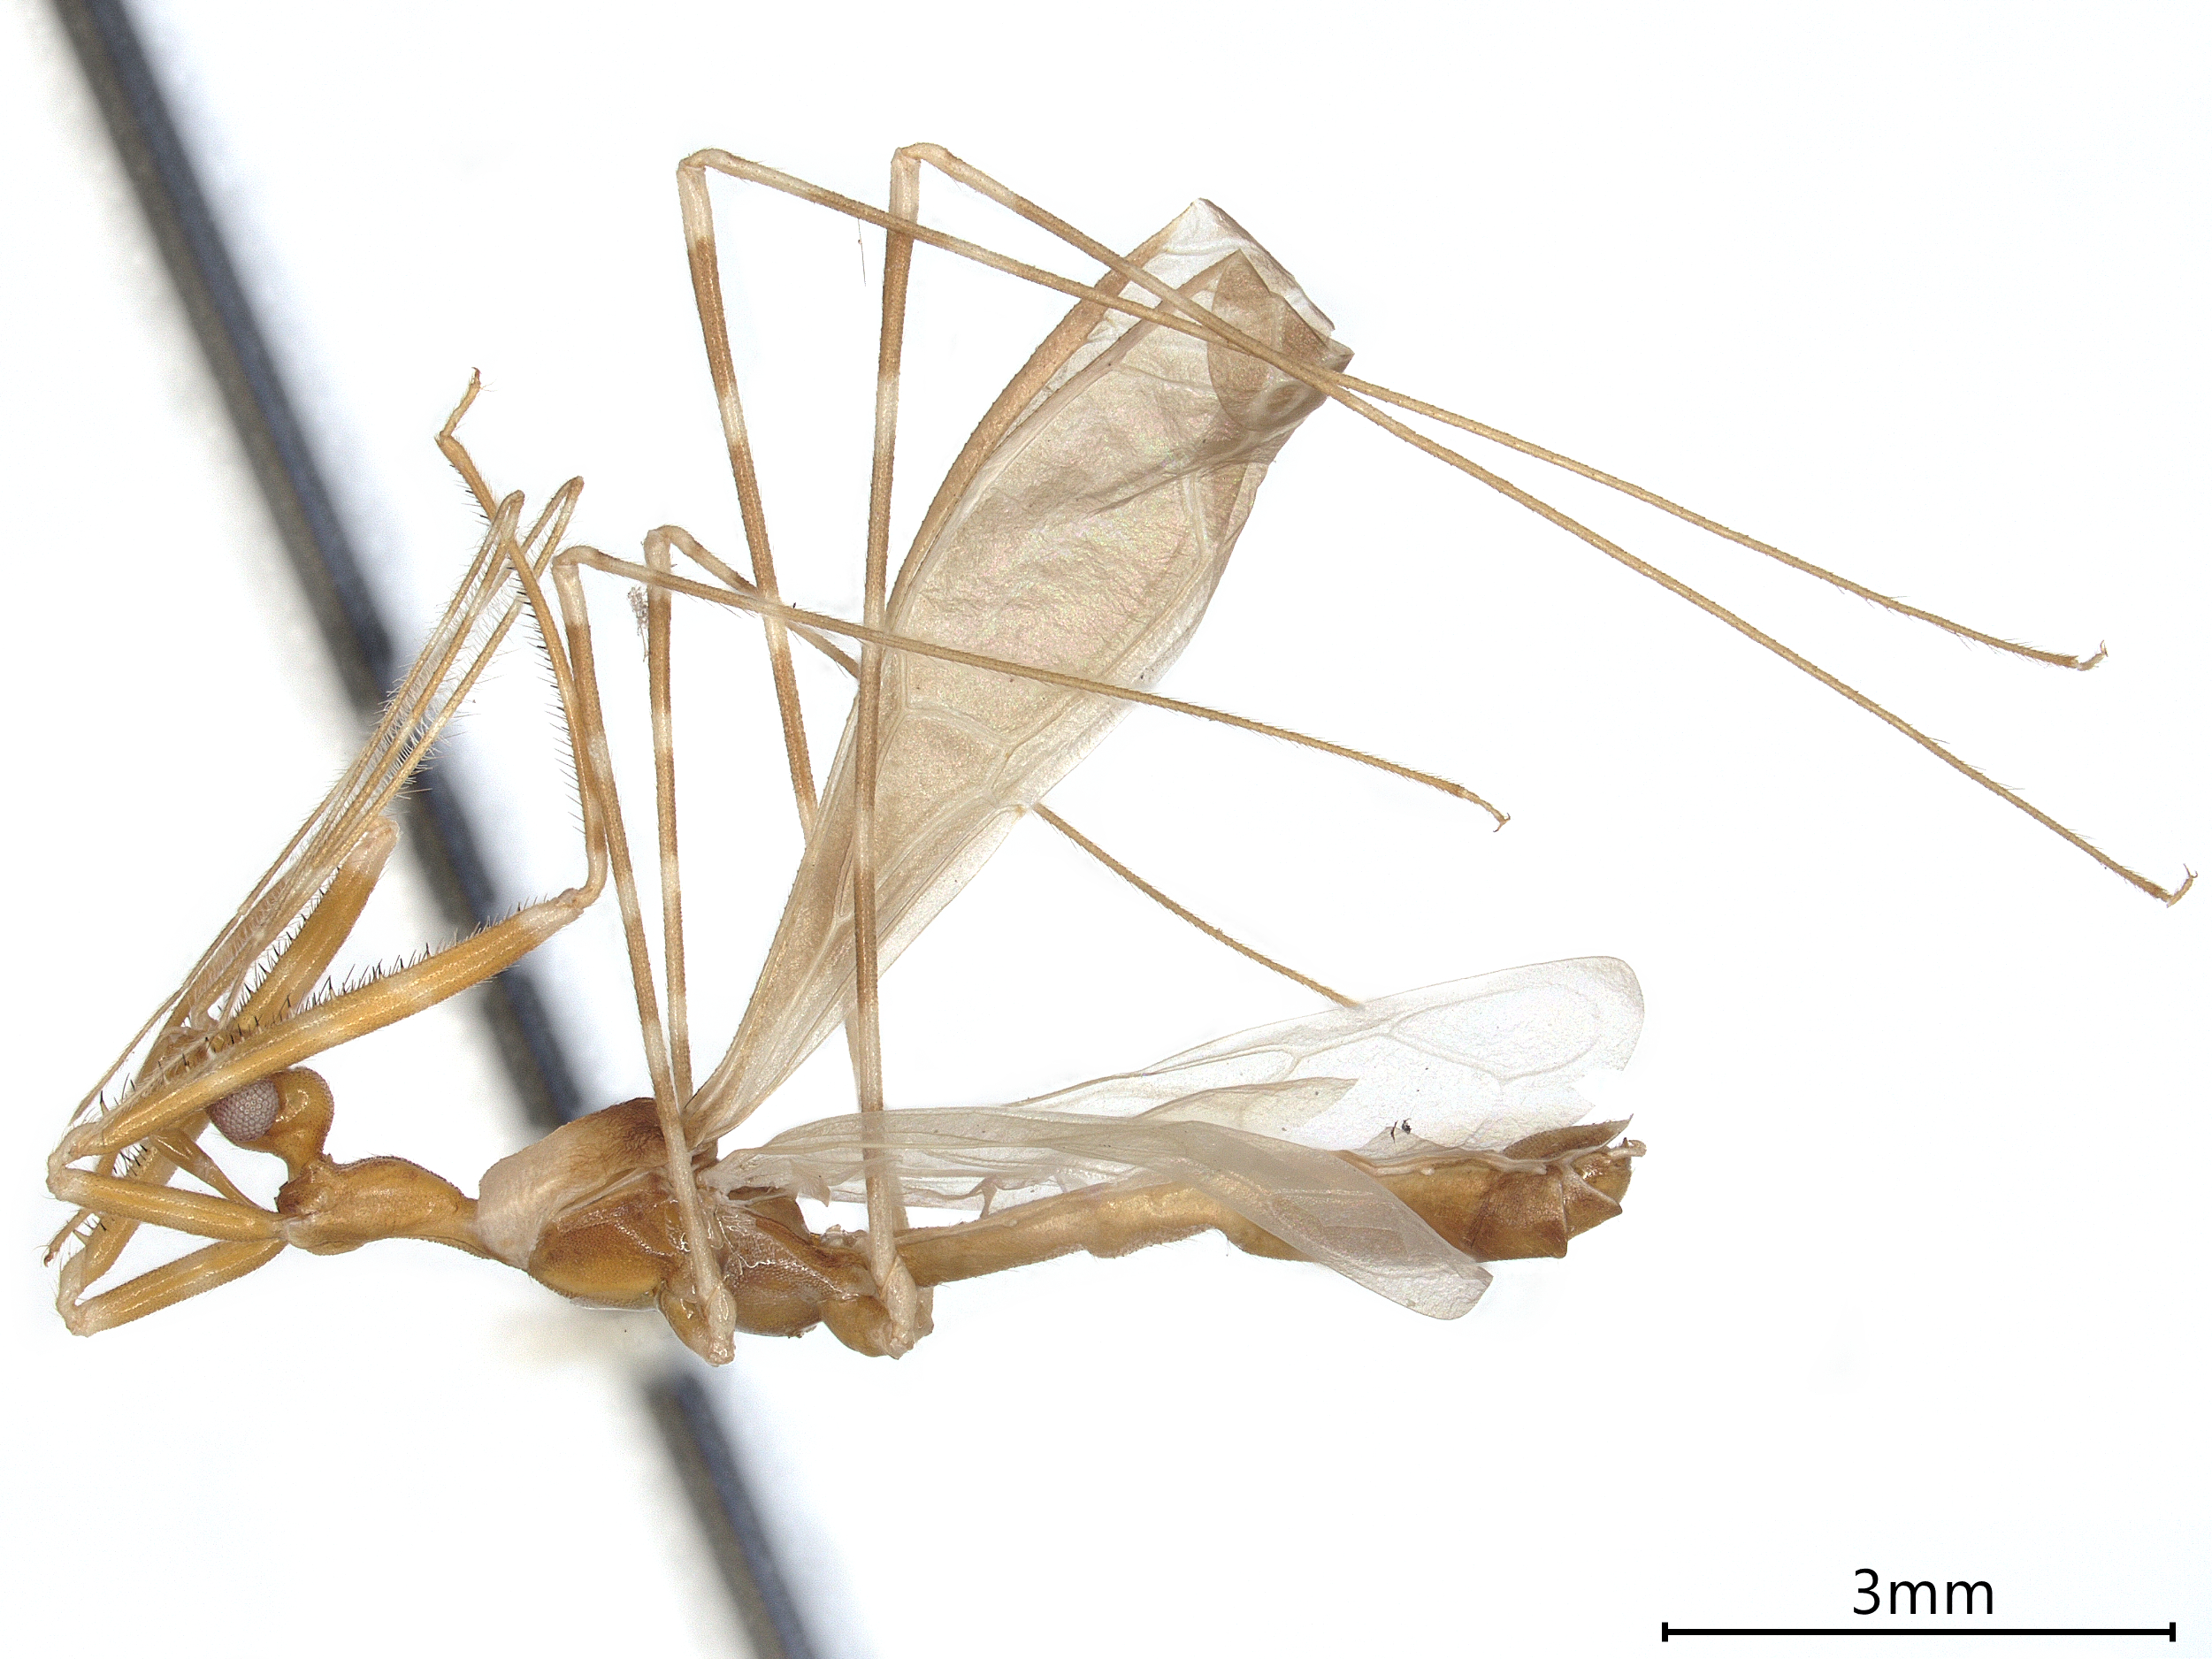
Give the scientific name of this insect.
Stenolemoides costipennis
